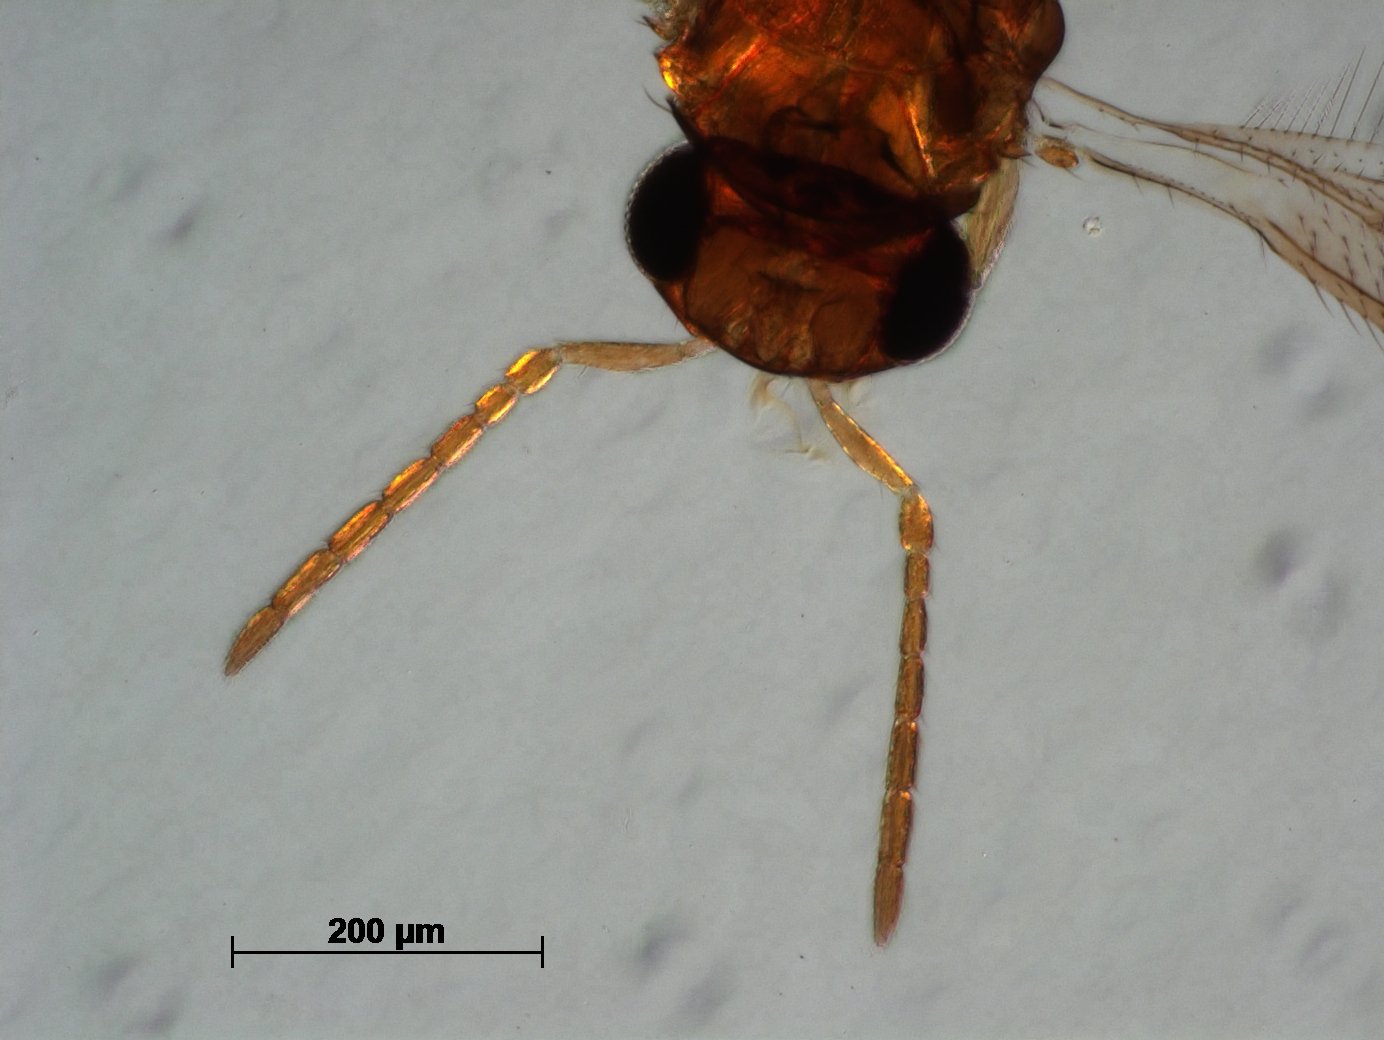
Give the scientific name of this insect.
Aspidiotiphagus fuscus
